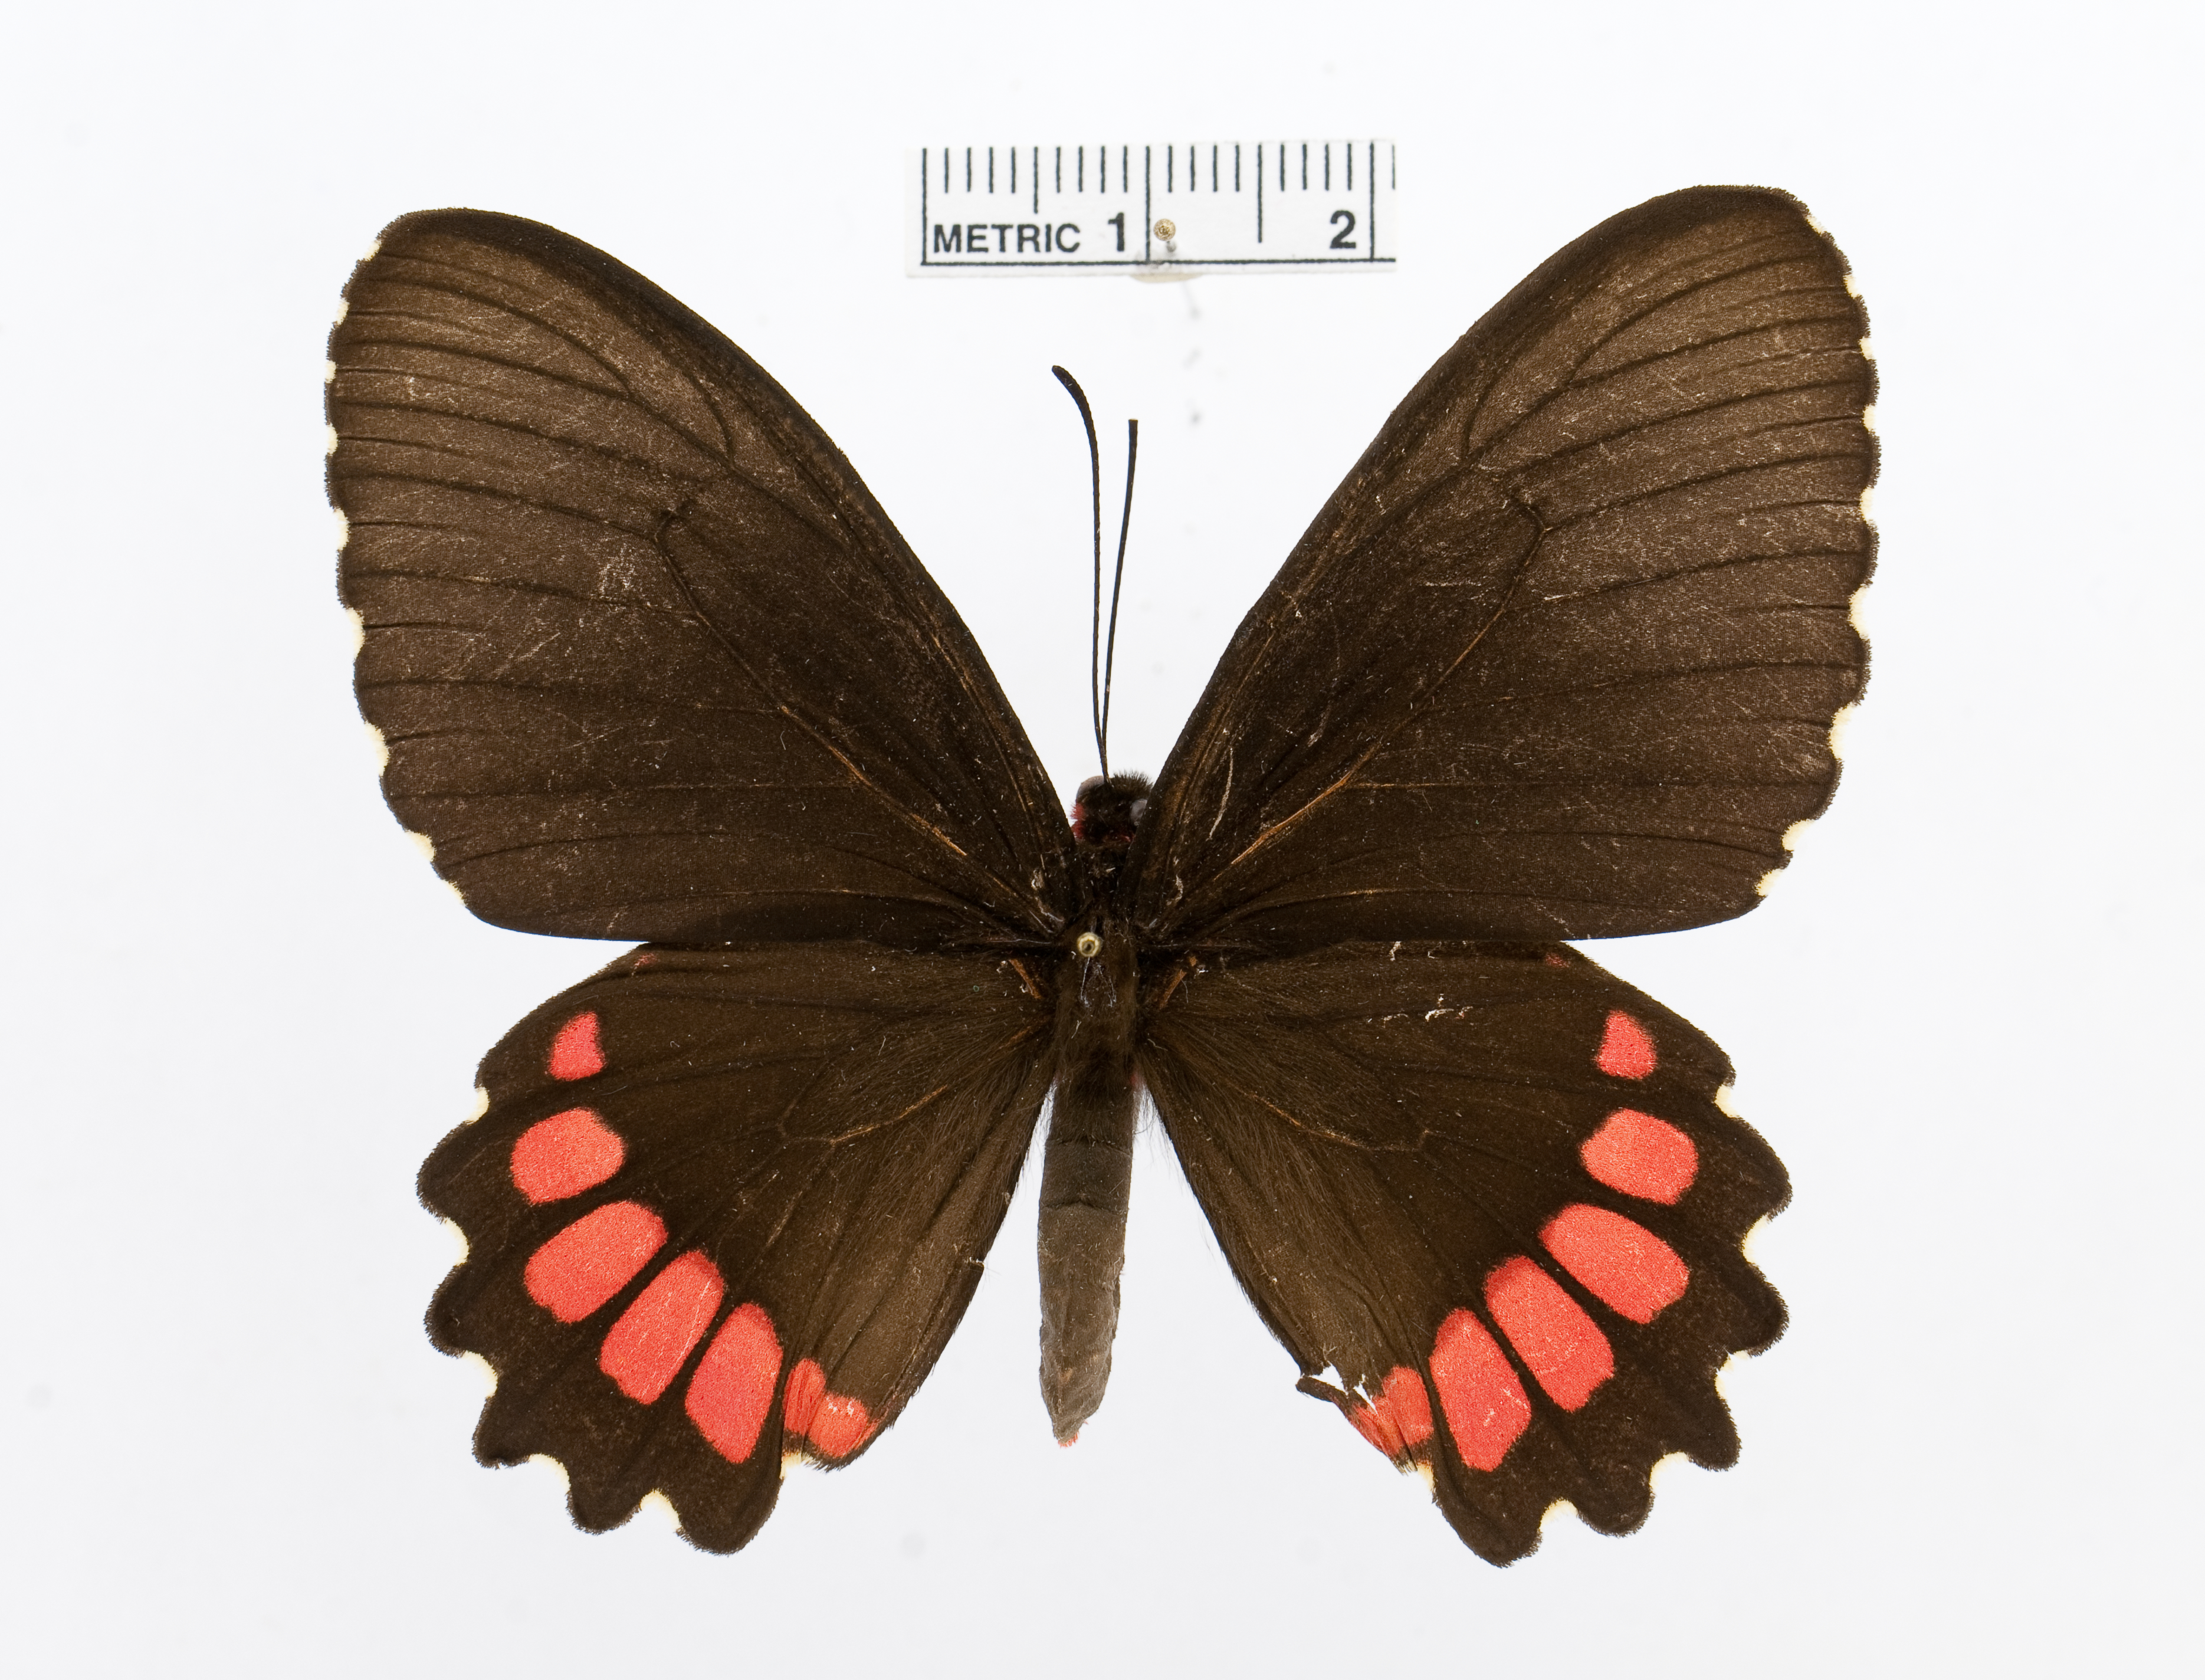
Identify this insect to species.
Parides erithalion
